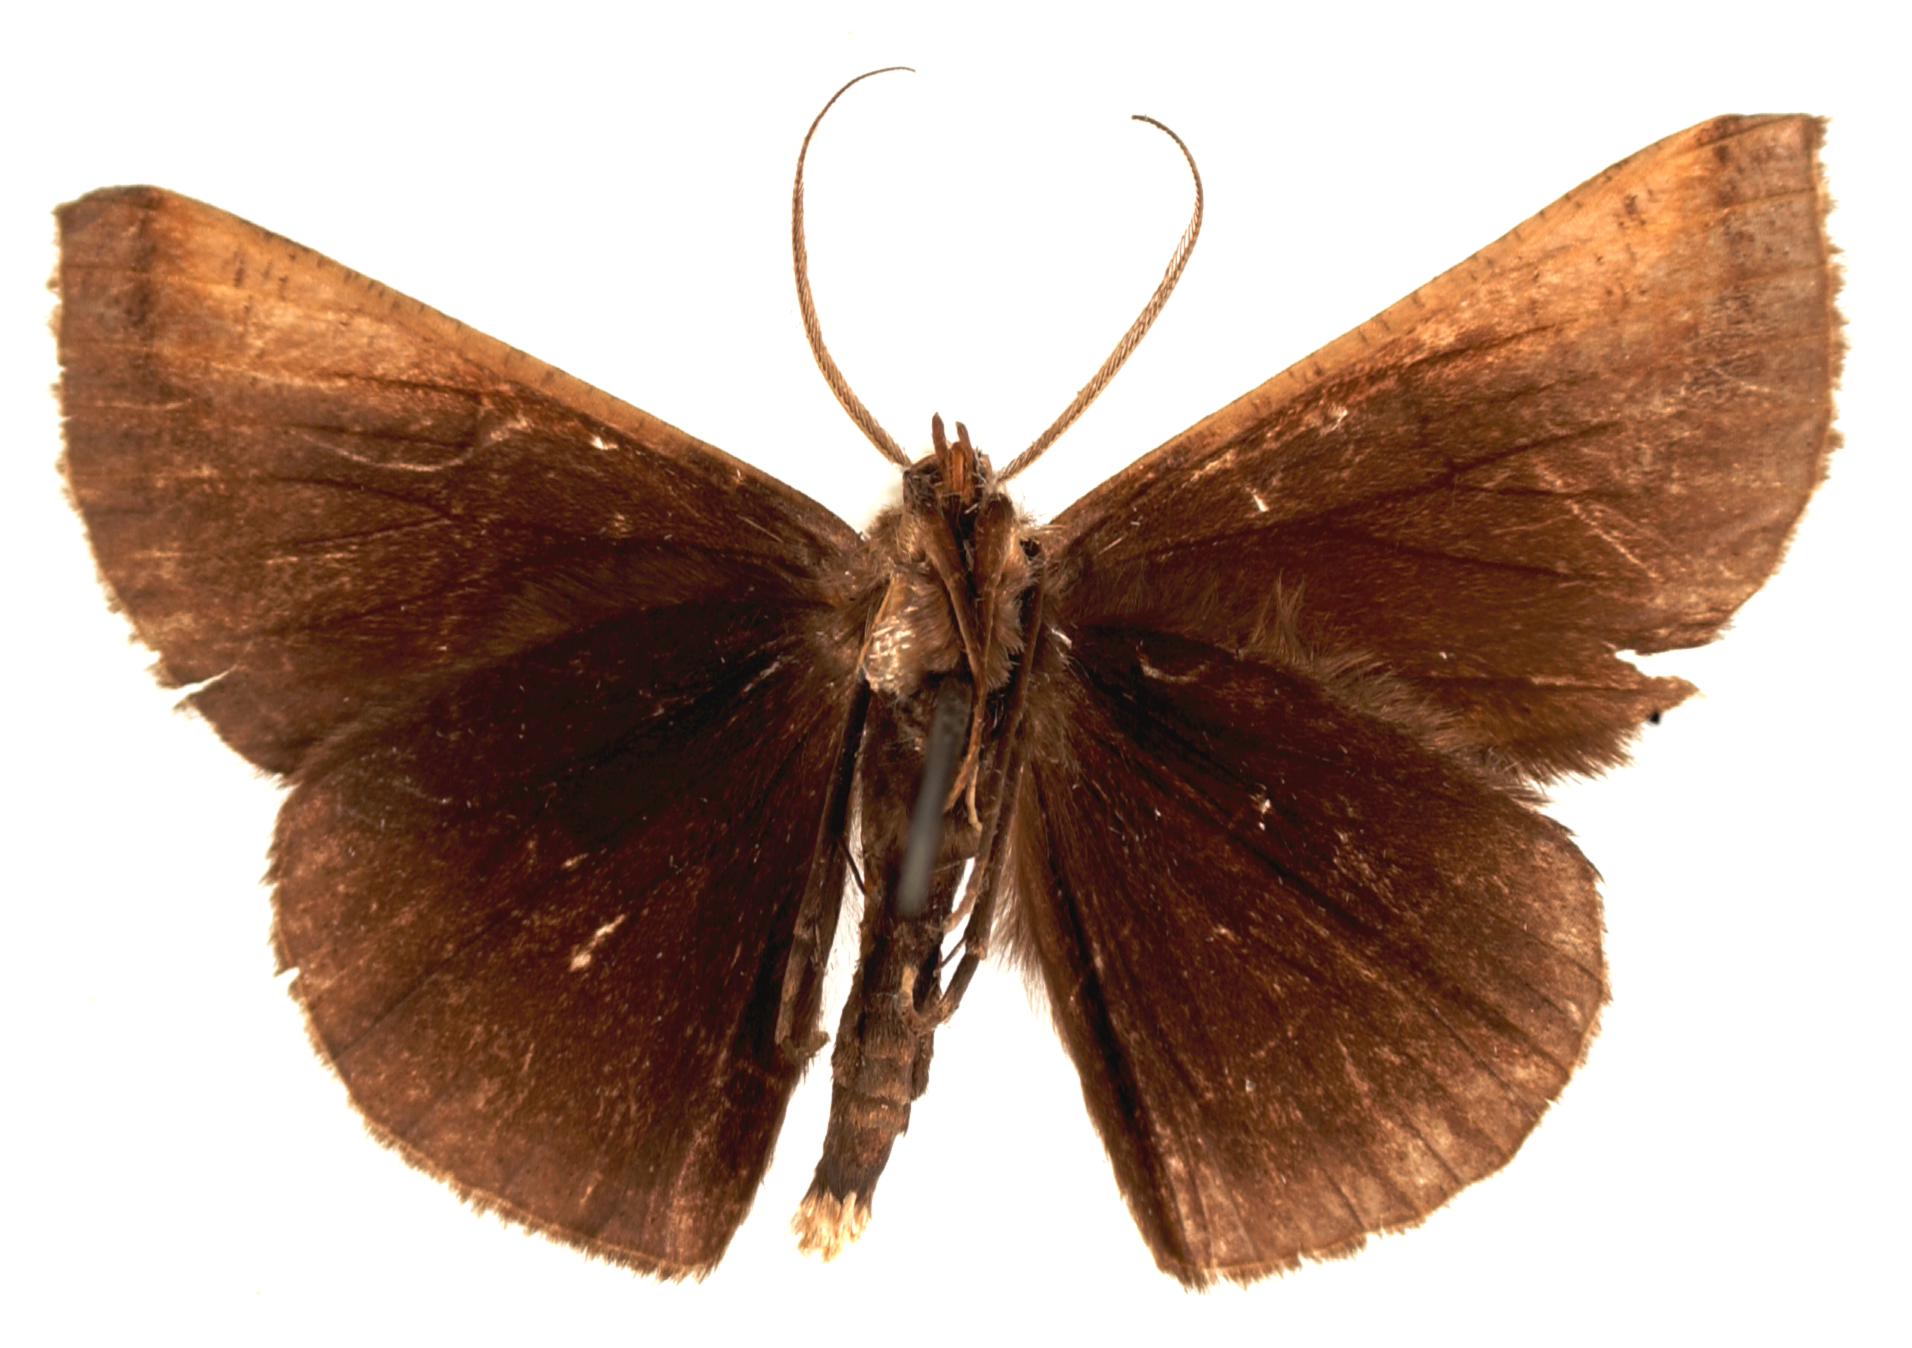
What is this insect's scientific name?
Bagodares tenebrosa
